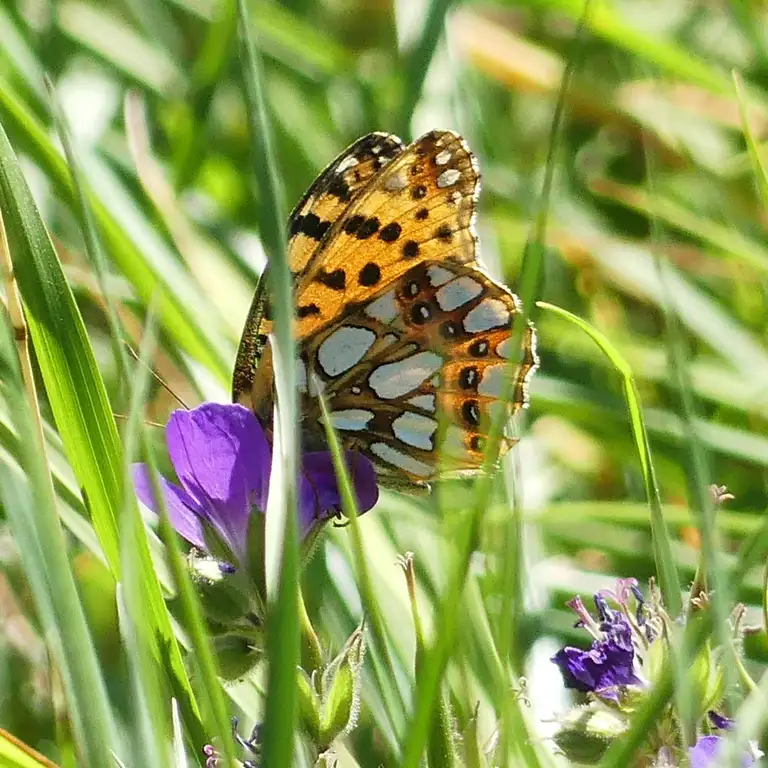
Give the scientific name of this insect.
Issoria lathonia
